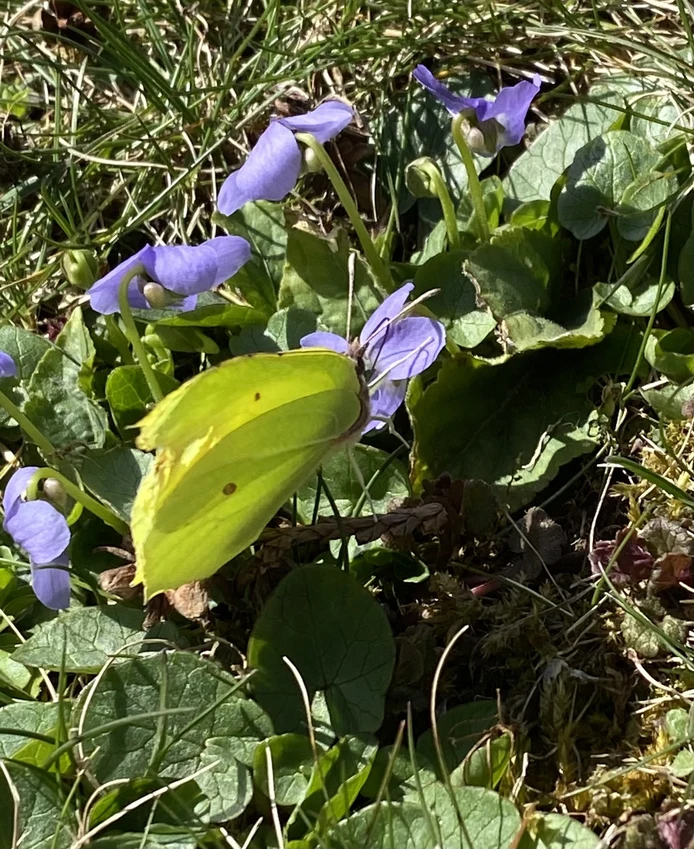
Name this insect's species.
Gonepteryx rhamni
